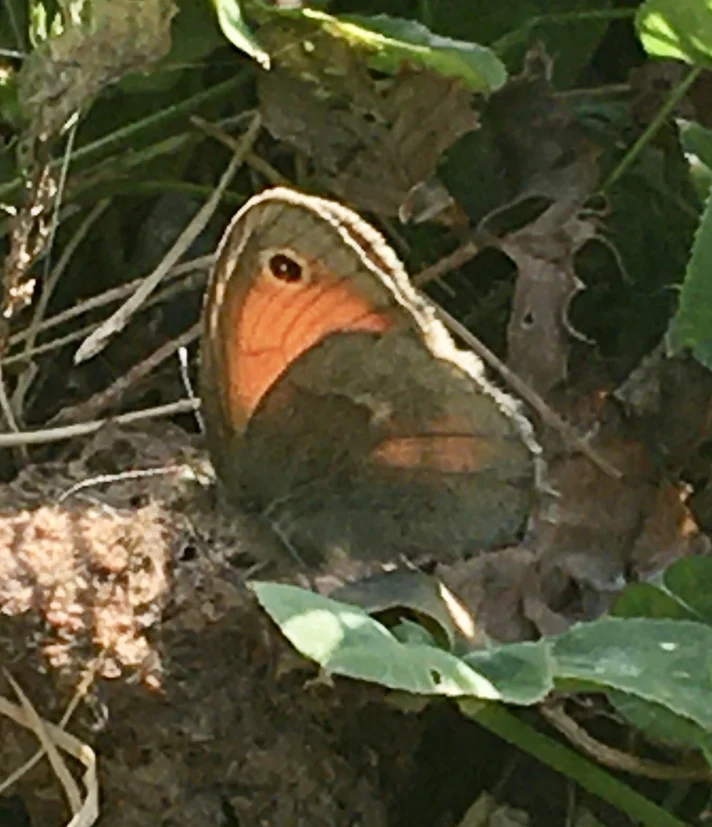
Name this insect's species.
Coenonympha pamphilus
